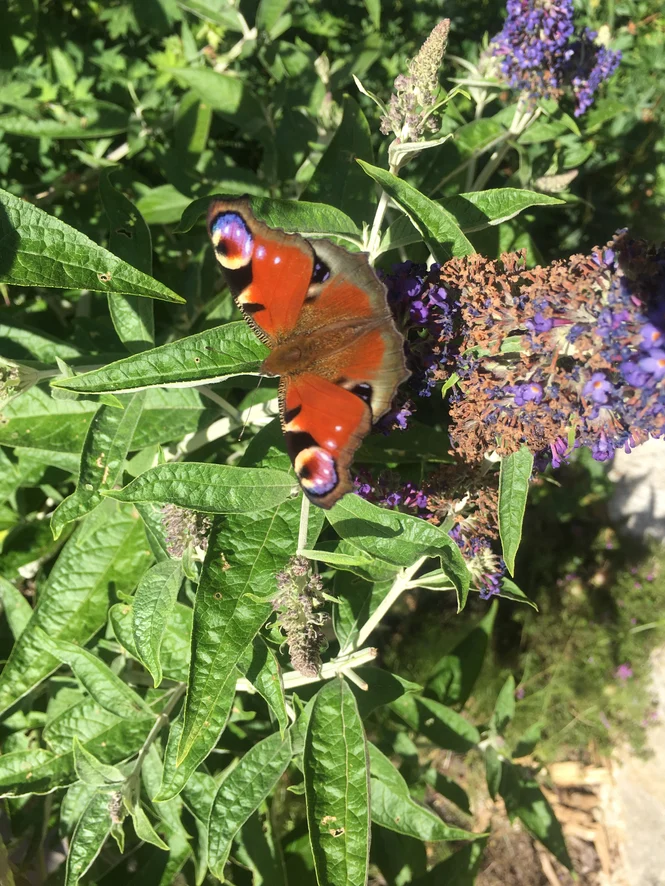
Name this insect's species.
Aglais io
